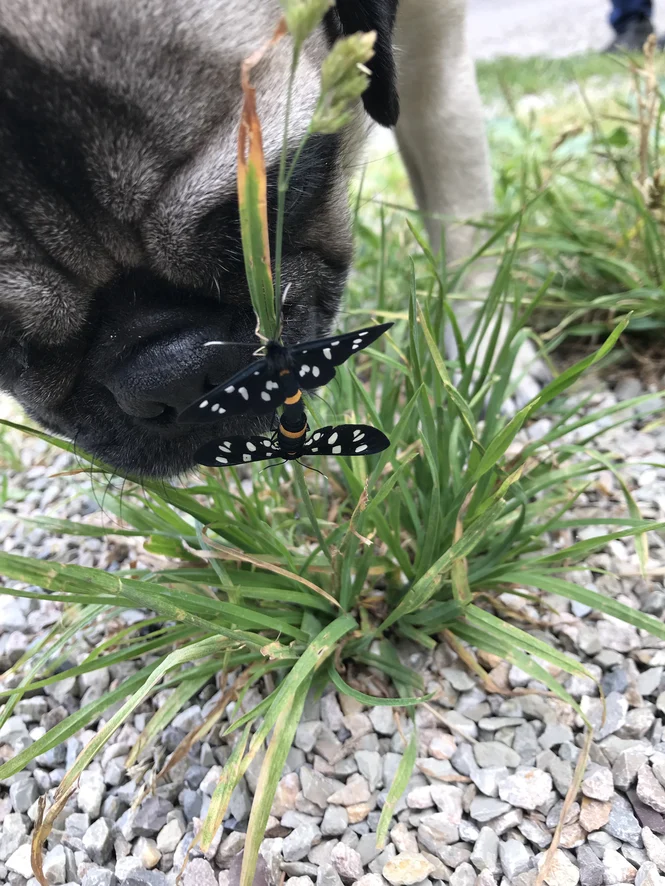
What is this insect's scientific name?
Amata phegea
